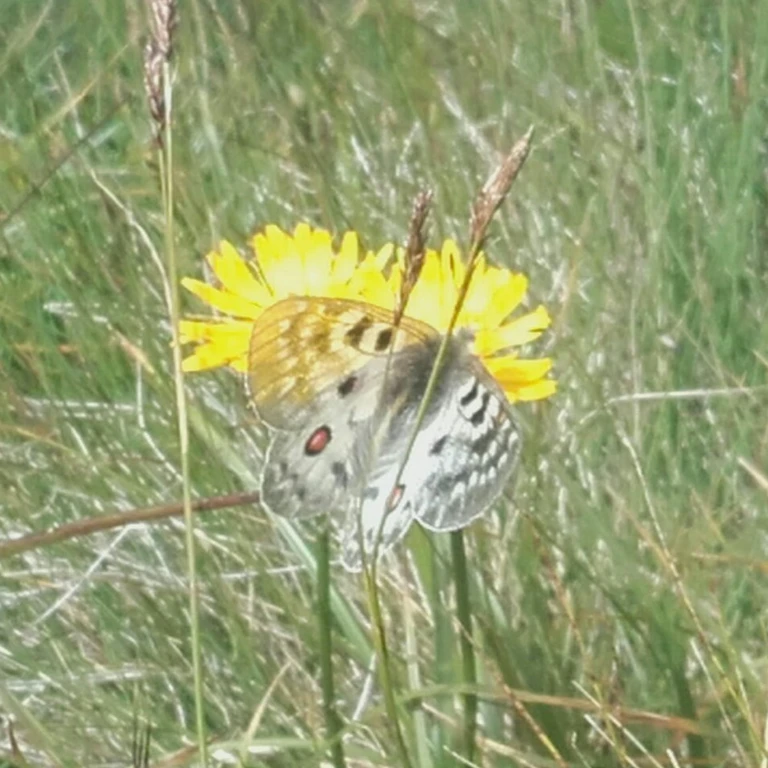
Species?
Parnassius apollo
